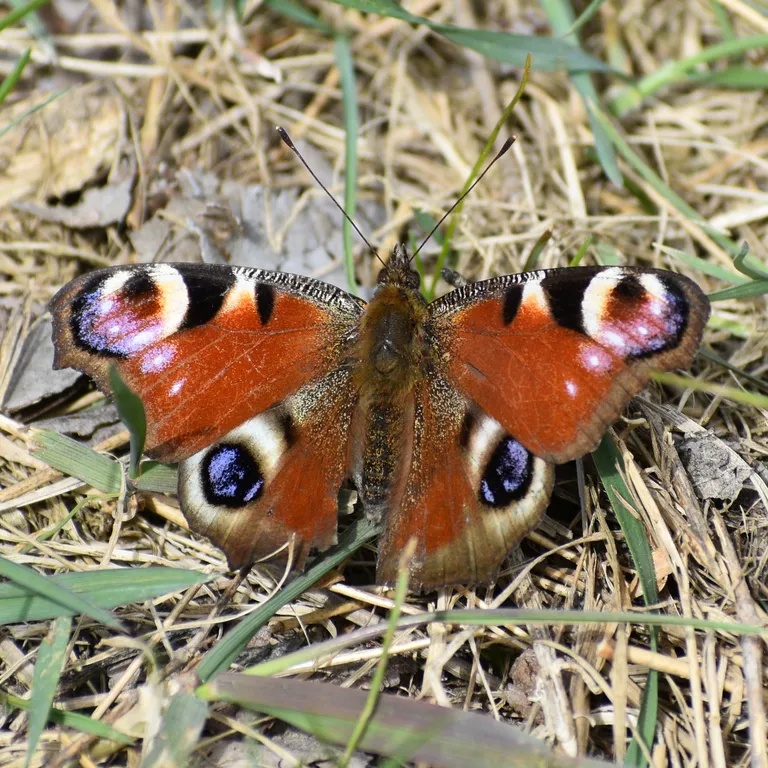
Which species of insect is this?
Aglais io
